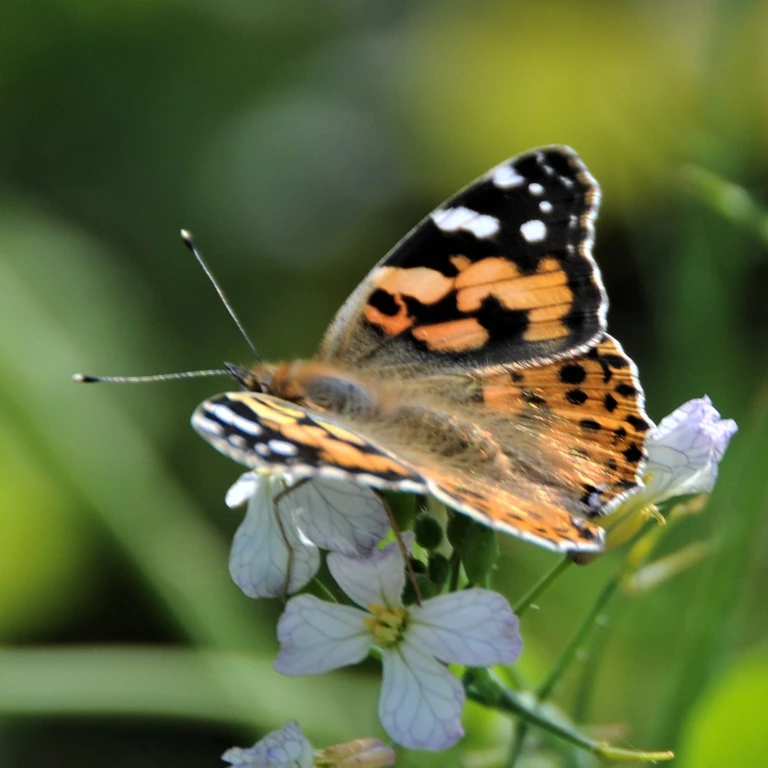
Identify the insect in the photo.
Vanessa cardui
